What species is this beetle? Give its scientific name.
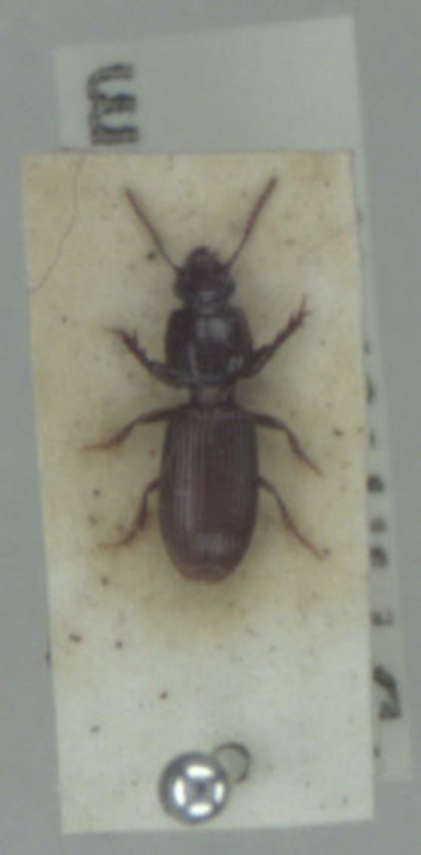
Clivina fossor
